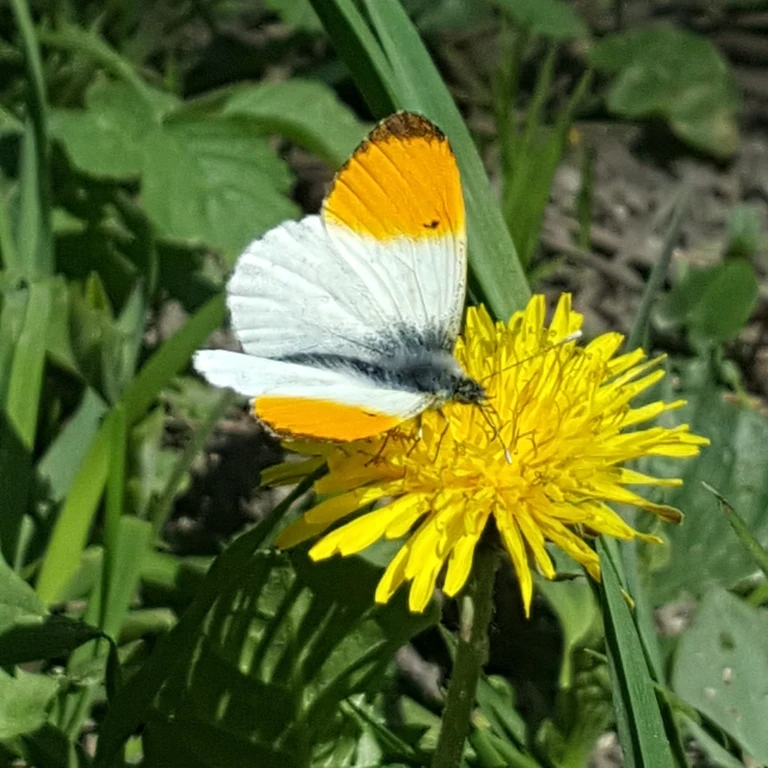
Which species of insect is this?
Anthocharis cardamines
